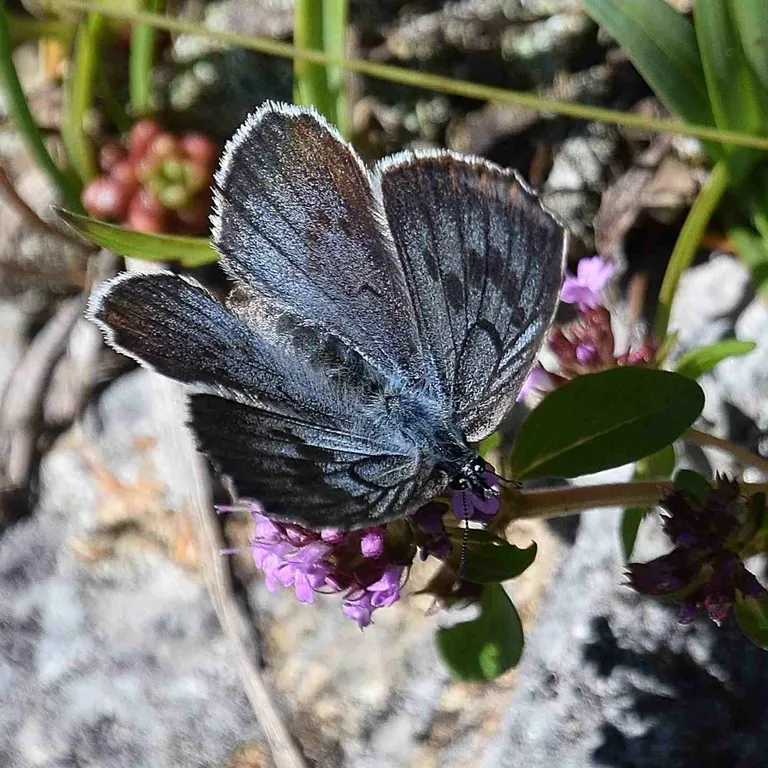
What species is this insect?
Phengaris arion (also Maculinea arion)
